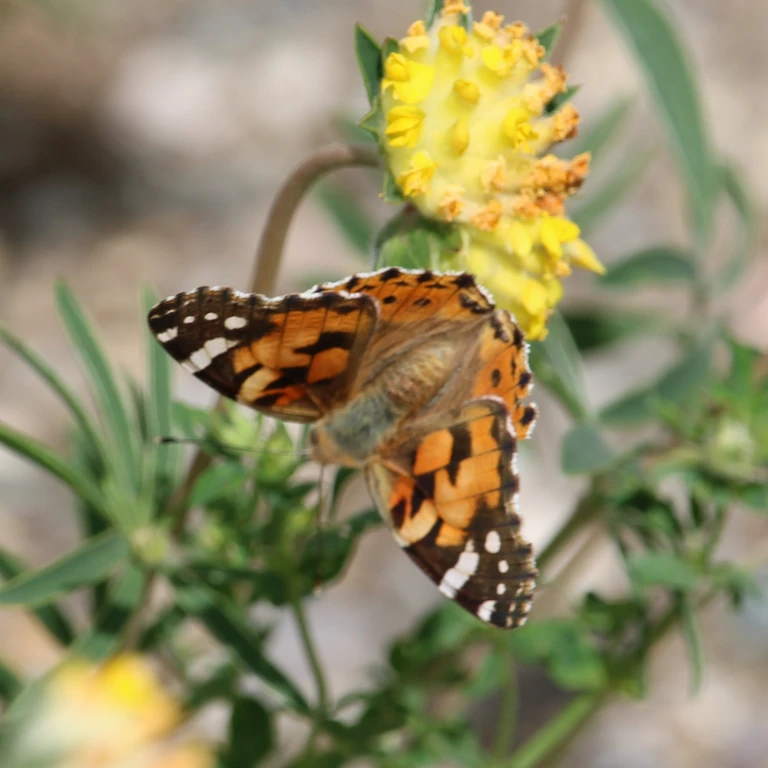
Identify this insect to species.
Vanessa cardui
